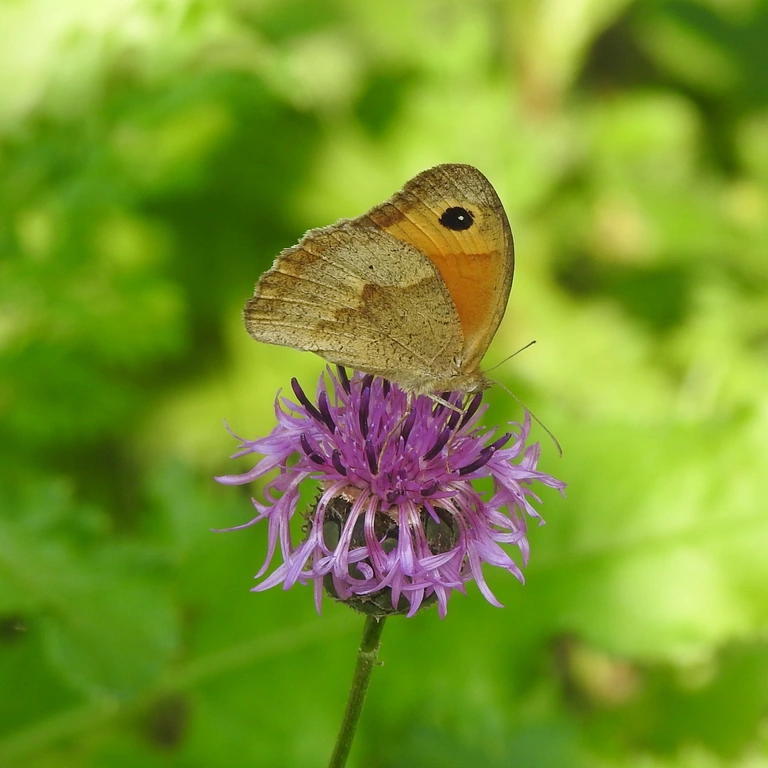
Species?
Maniola jurtina
